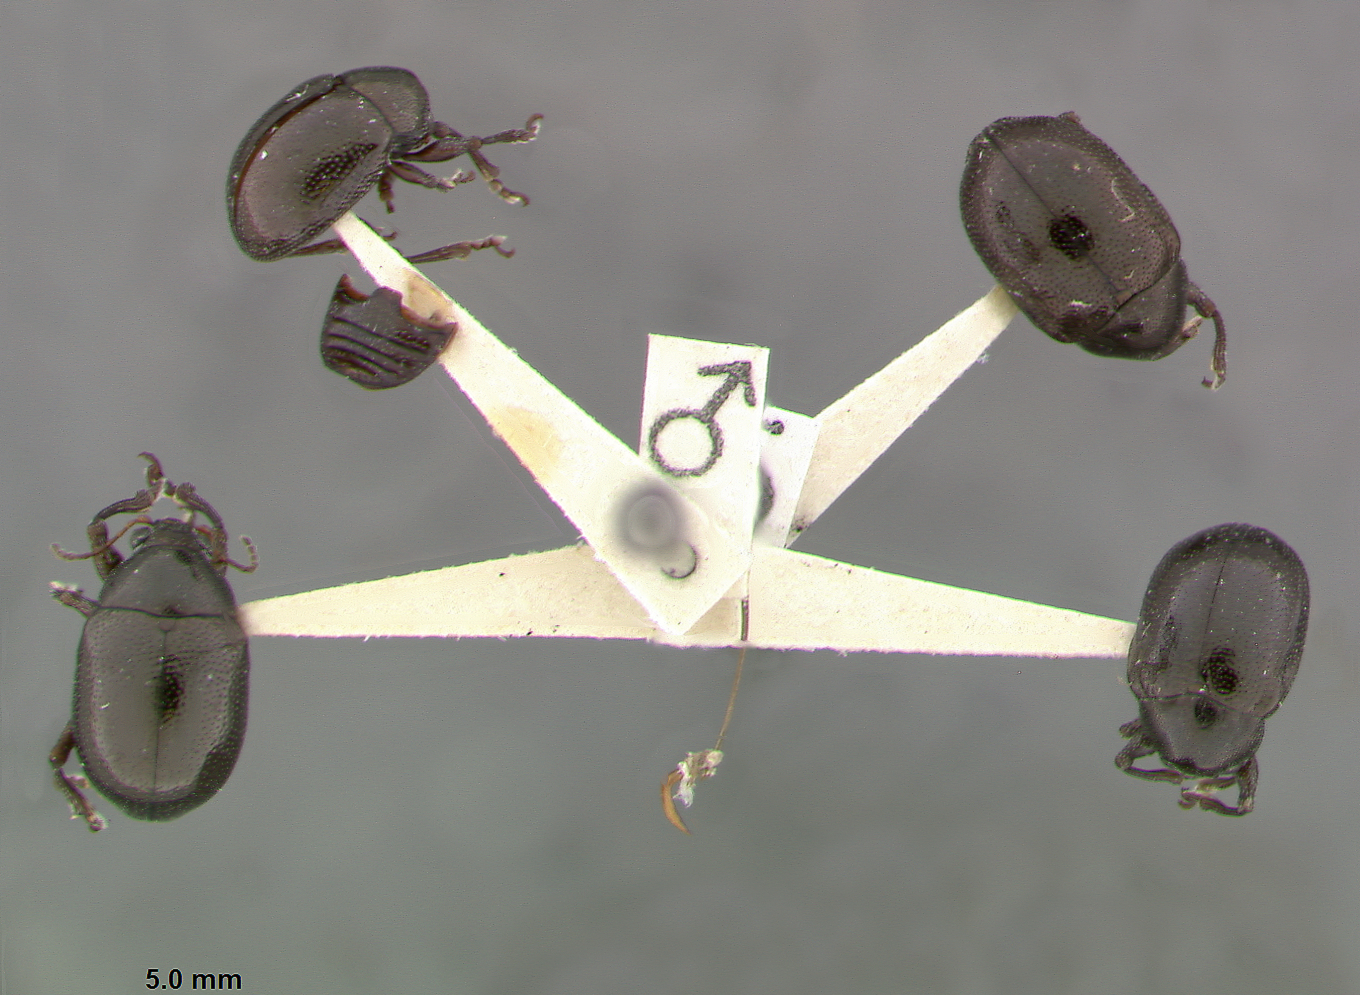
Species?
Chalcosicya crotonis
